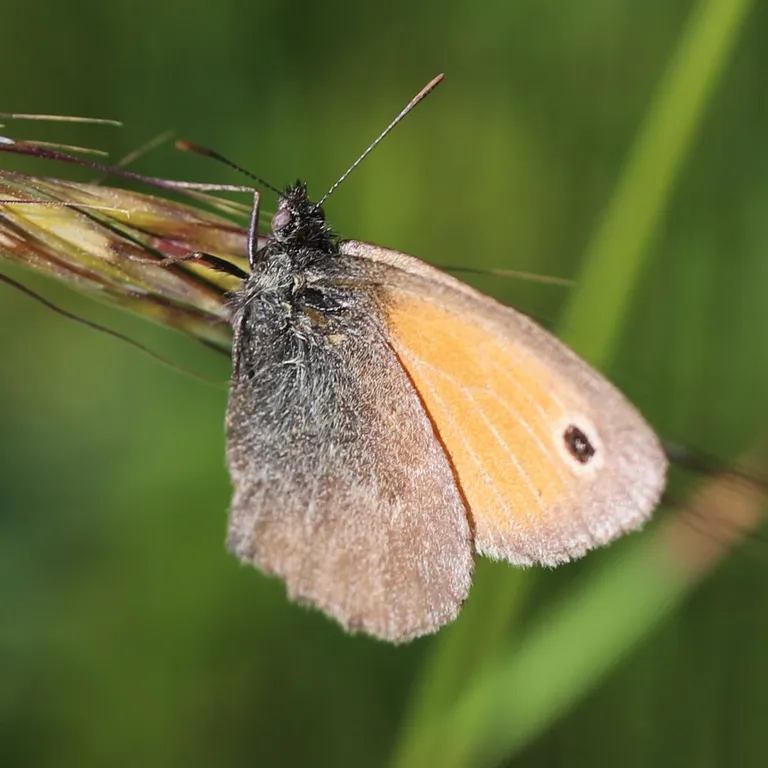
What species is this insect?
Coenonympha pamphilus
